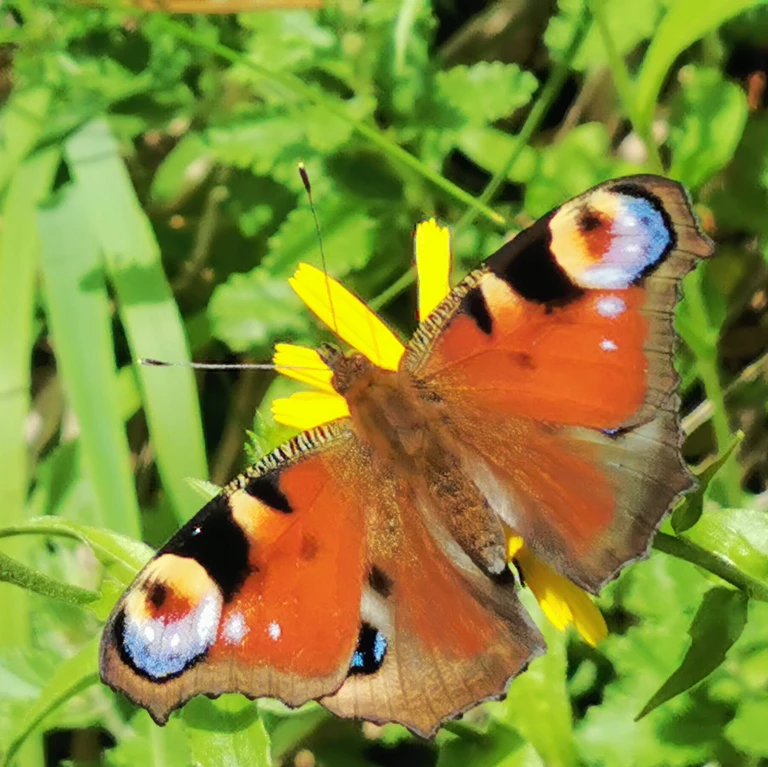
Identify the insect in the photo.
Aglais io
